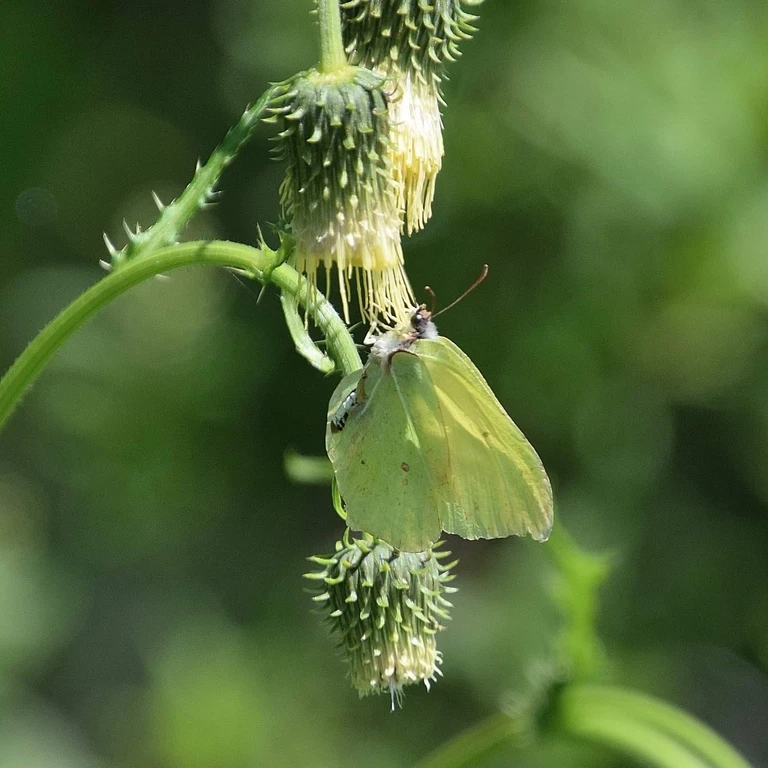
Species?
Gonepteryx rhamni
